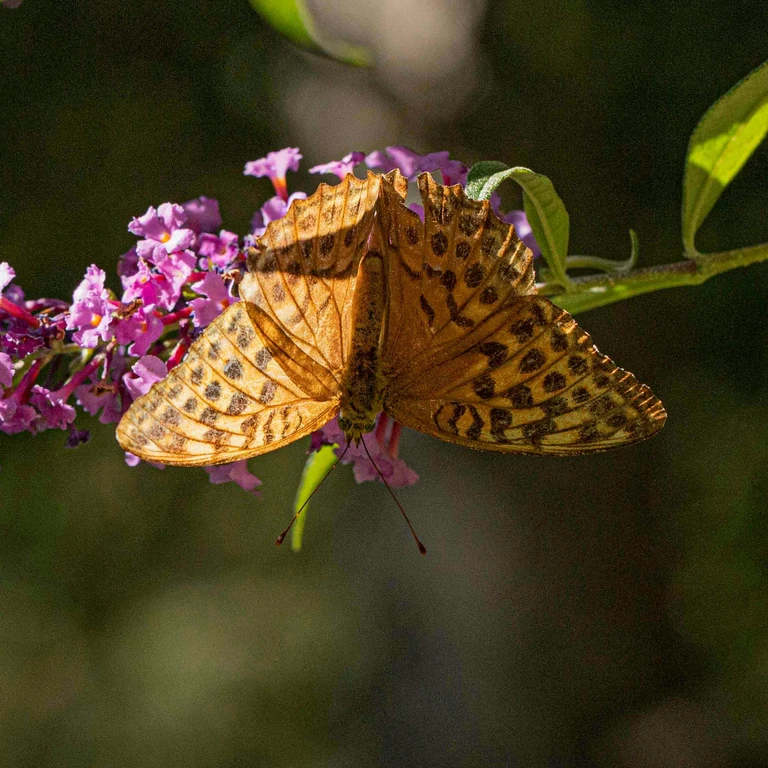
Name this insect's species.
Argynnis paphia
